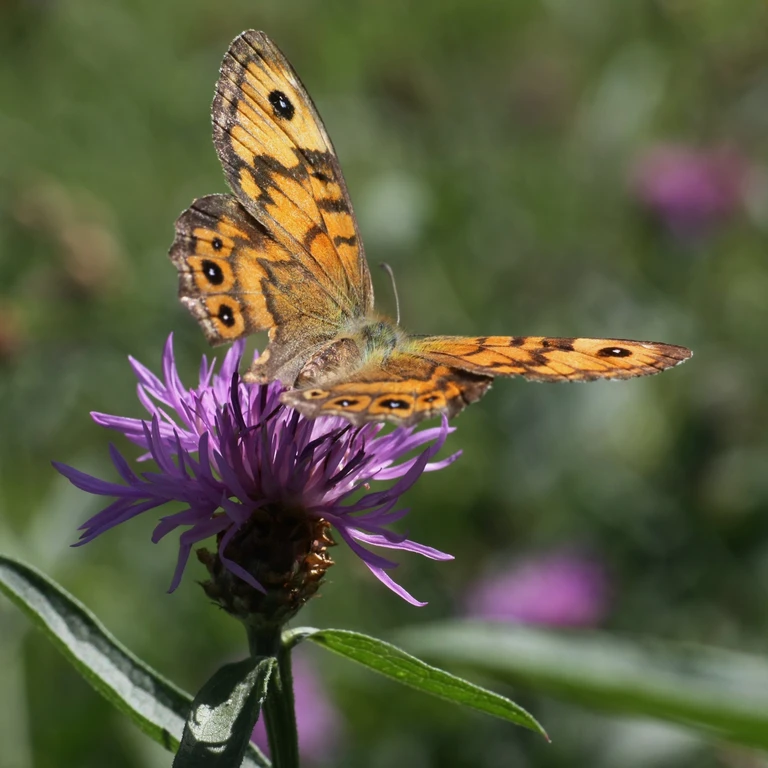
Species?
Lasiommata megera (also Pararge megera)
